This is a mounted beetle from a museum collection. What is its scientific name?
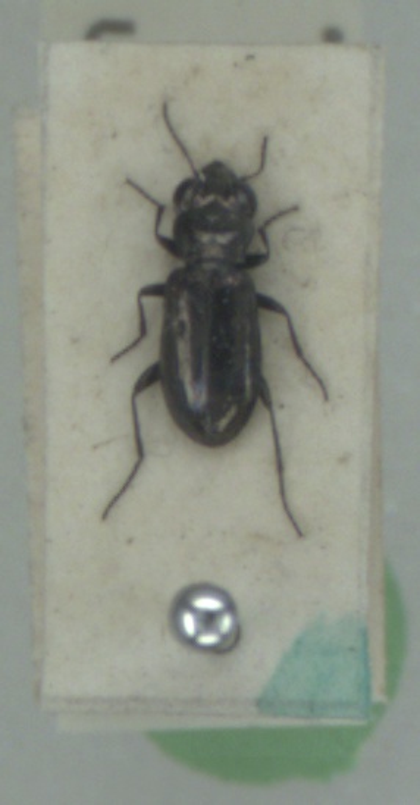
Notiophilus aquaticus
